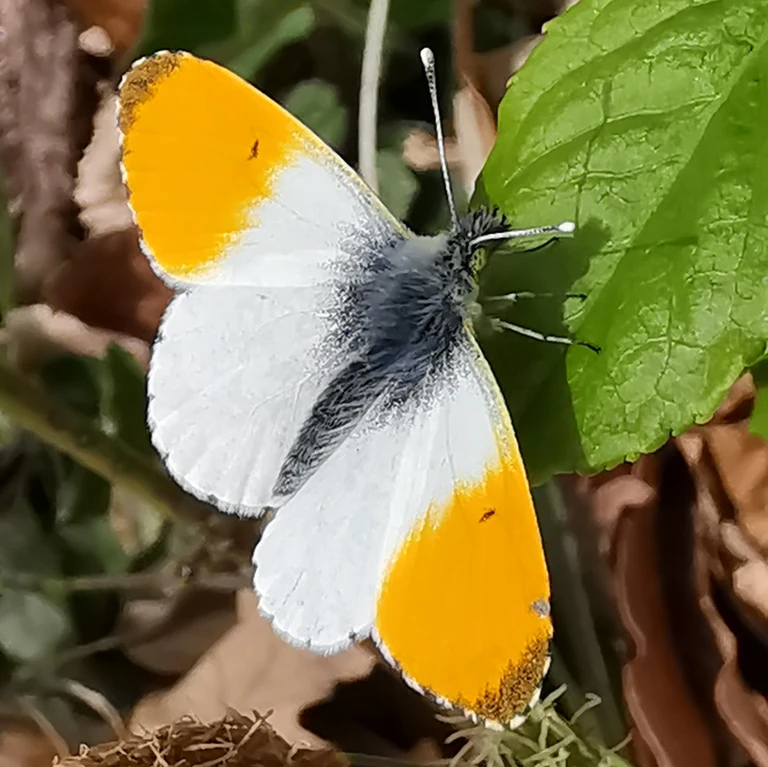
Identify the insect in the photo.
Anthocharis cardamines
